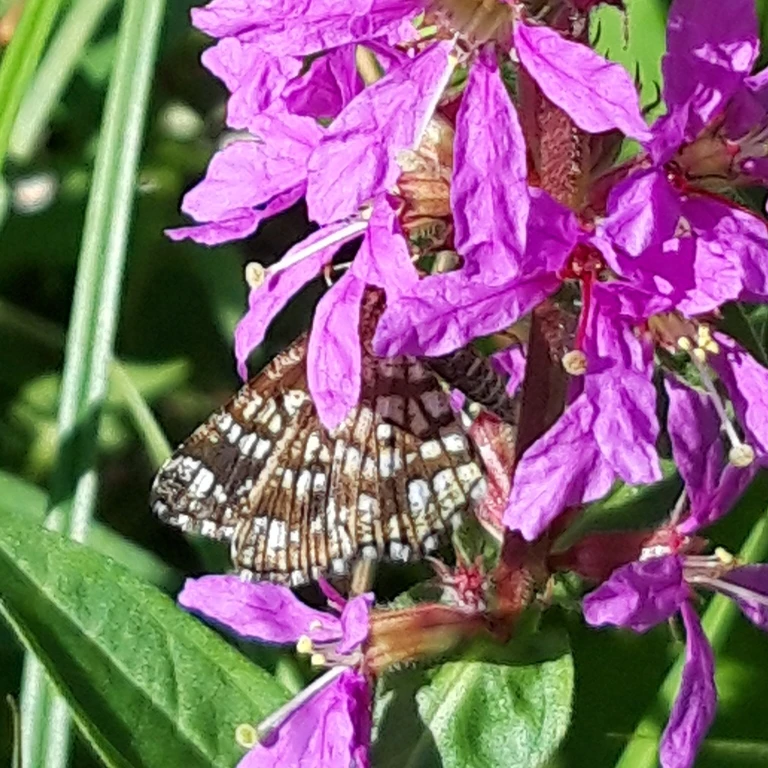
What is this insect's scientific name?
Chiasmia clathrata
